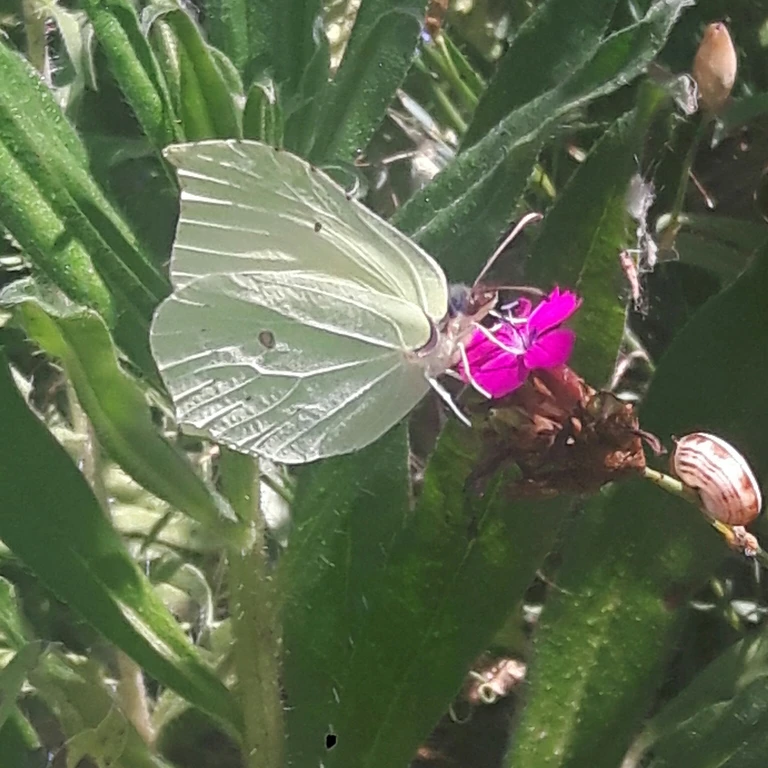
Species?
Gonepteryx rhamni
